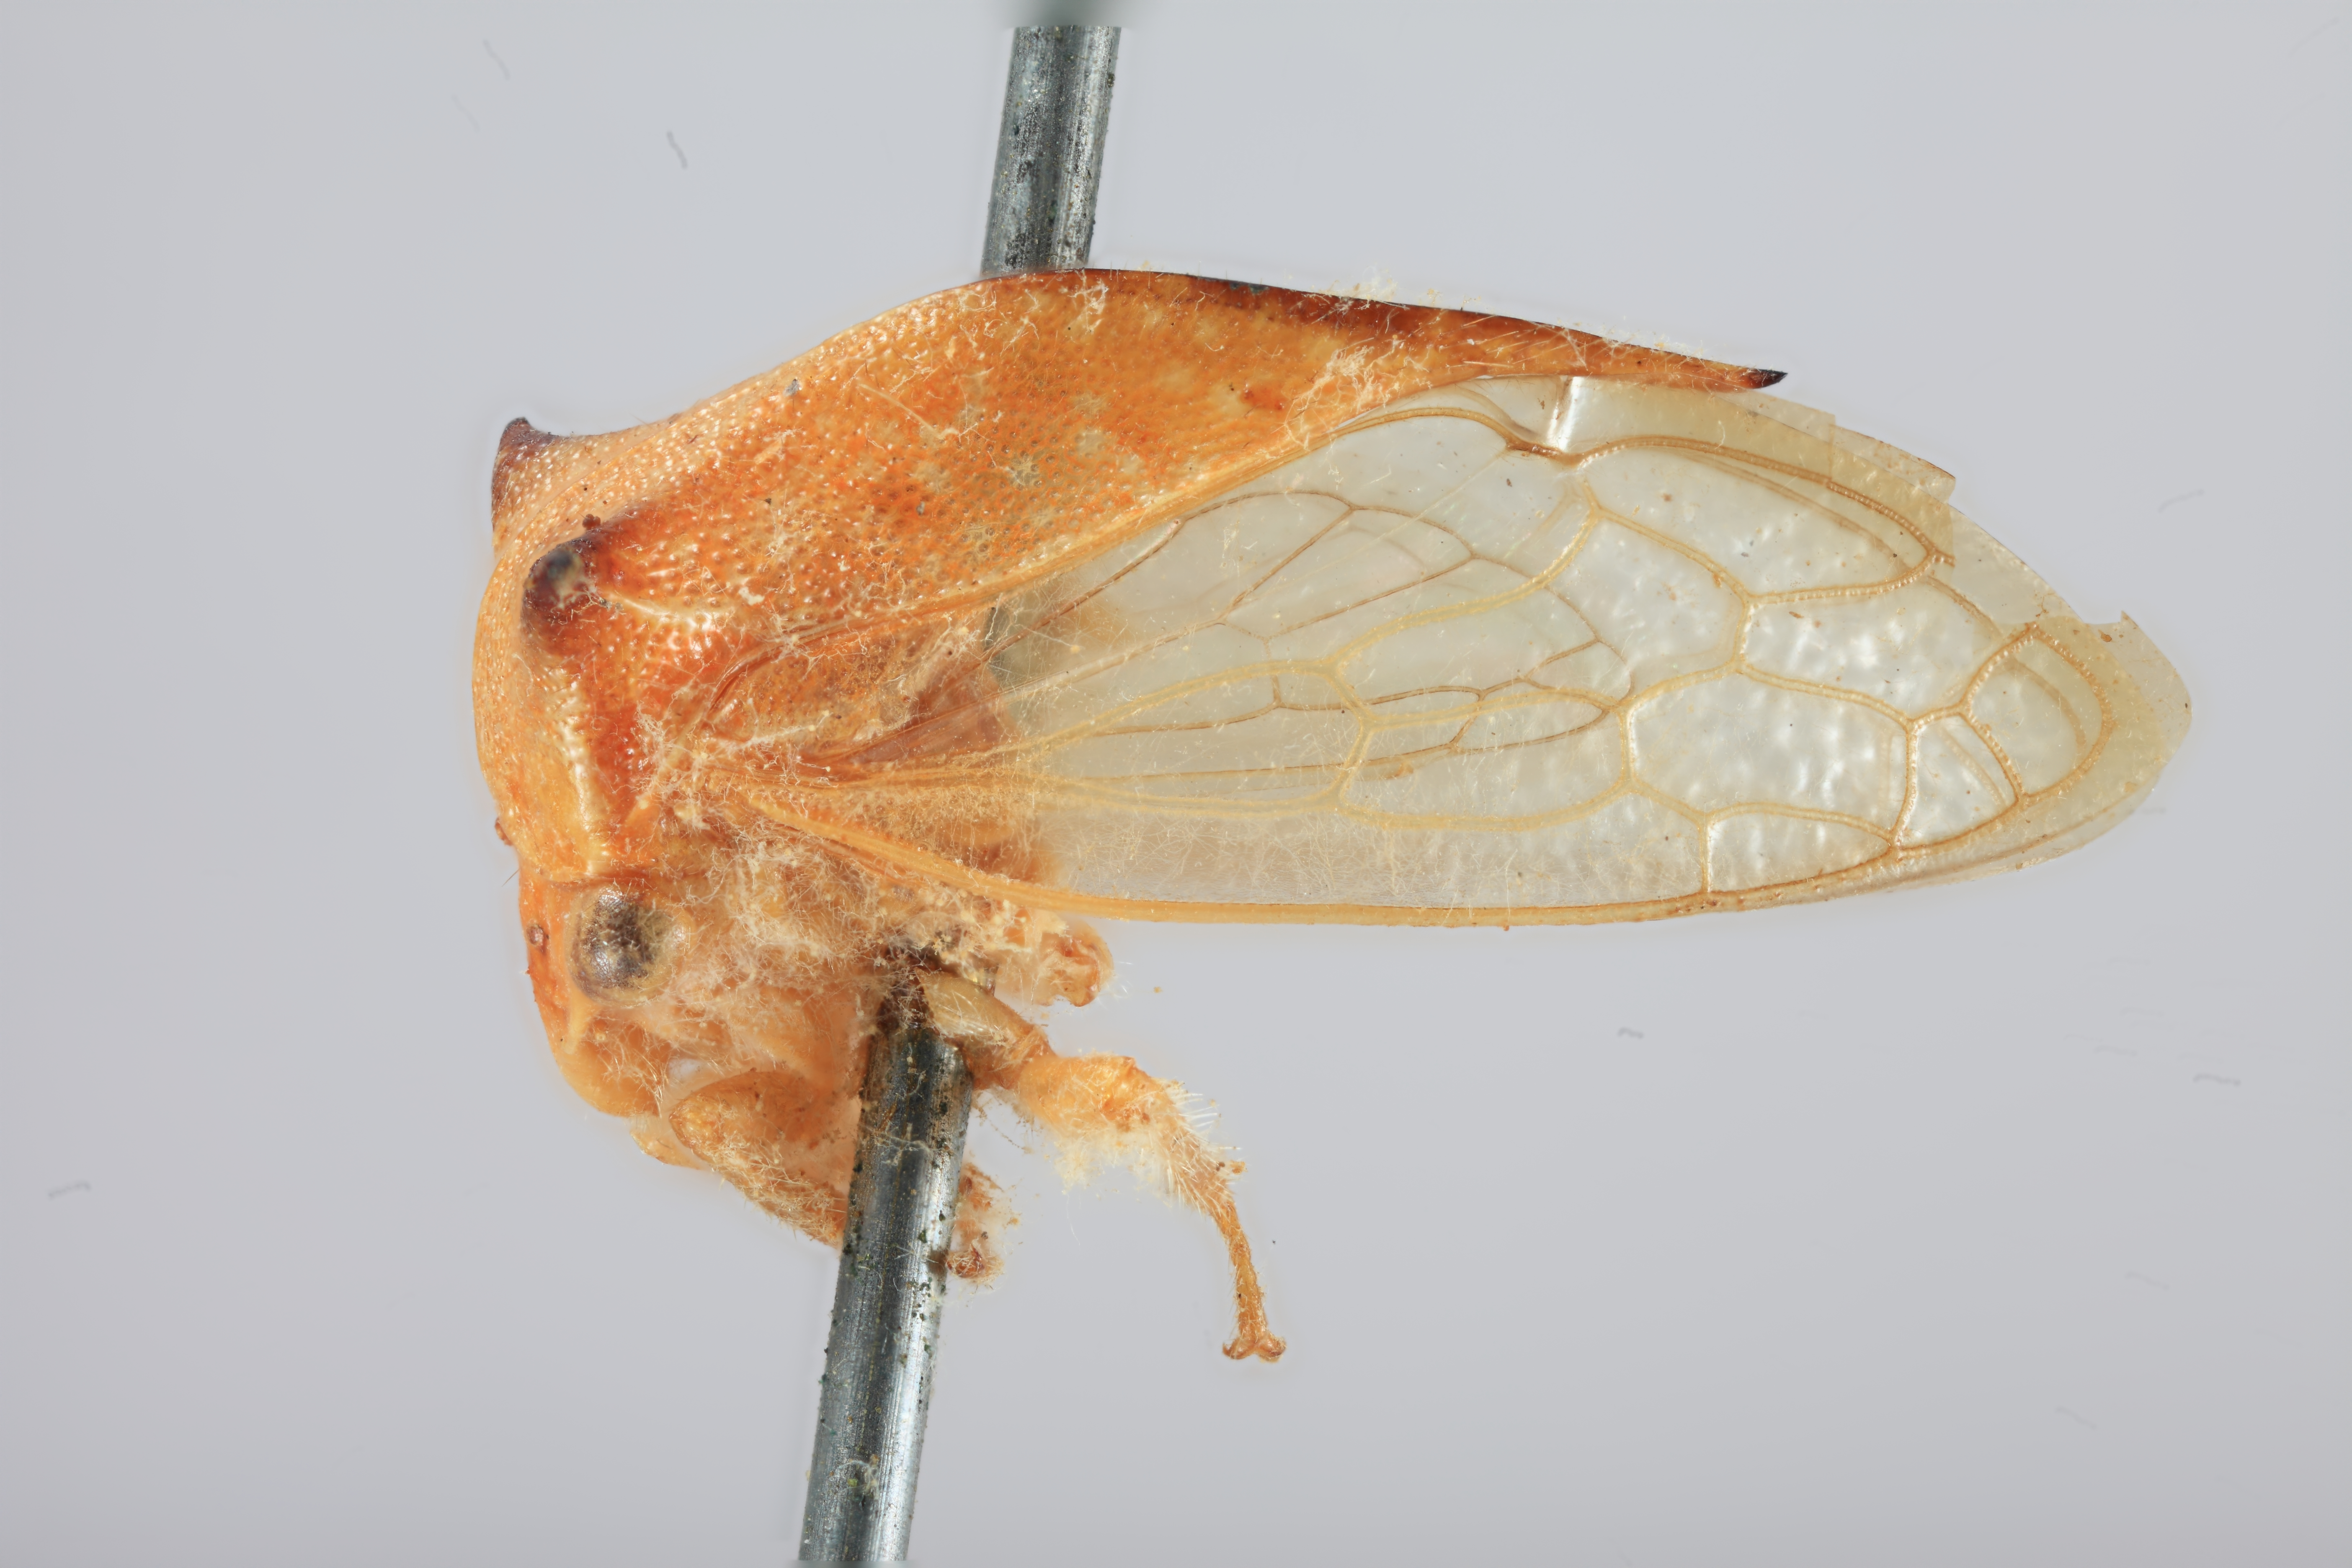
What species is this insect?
Membracis taurina
